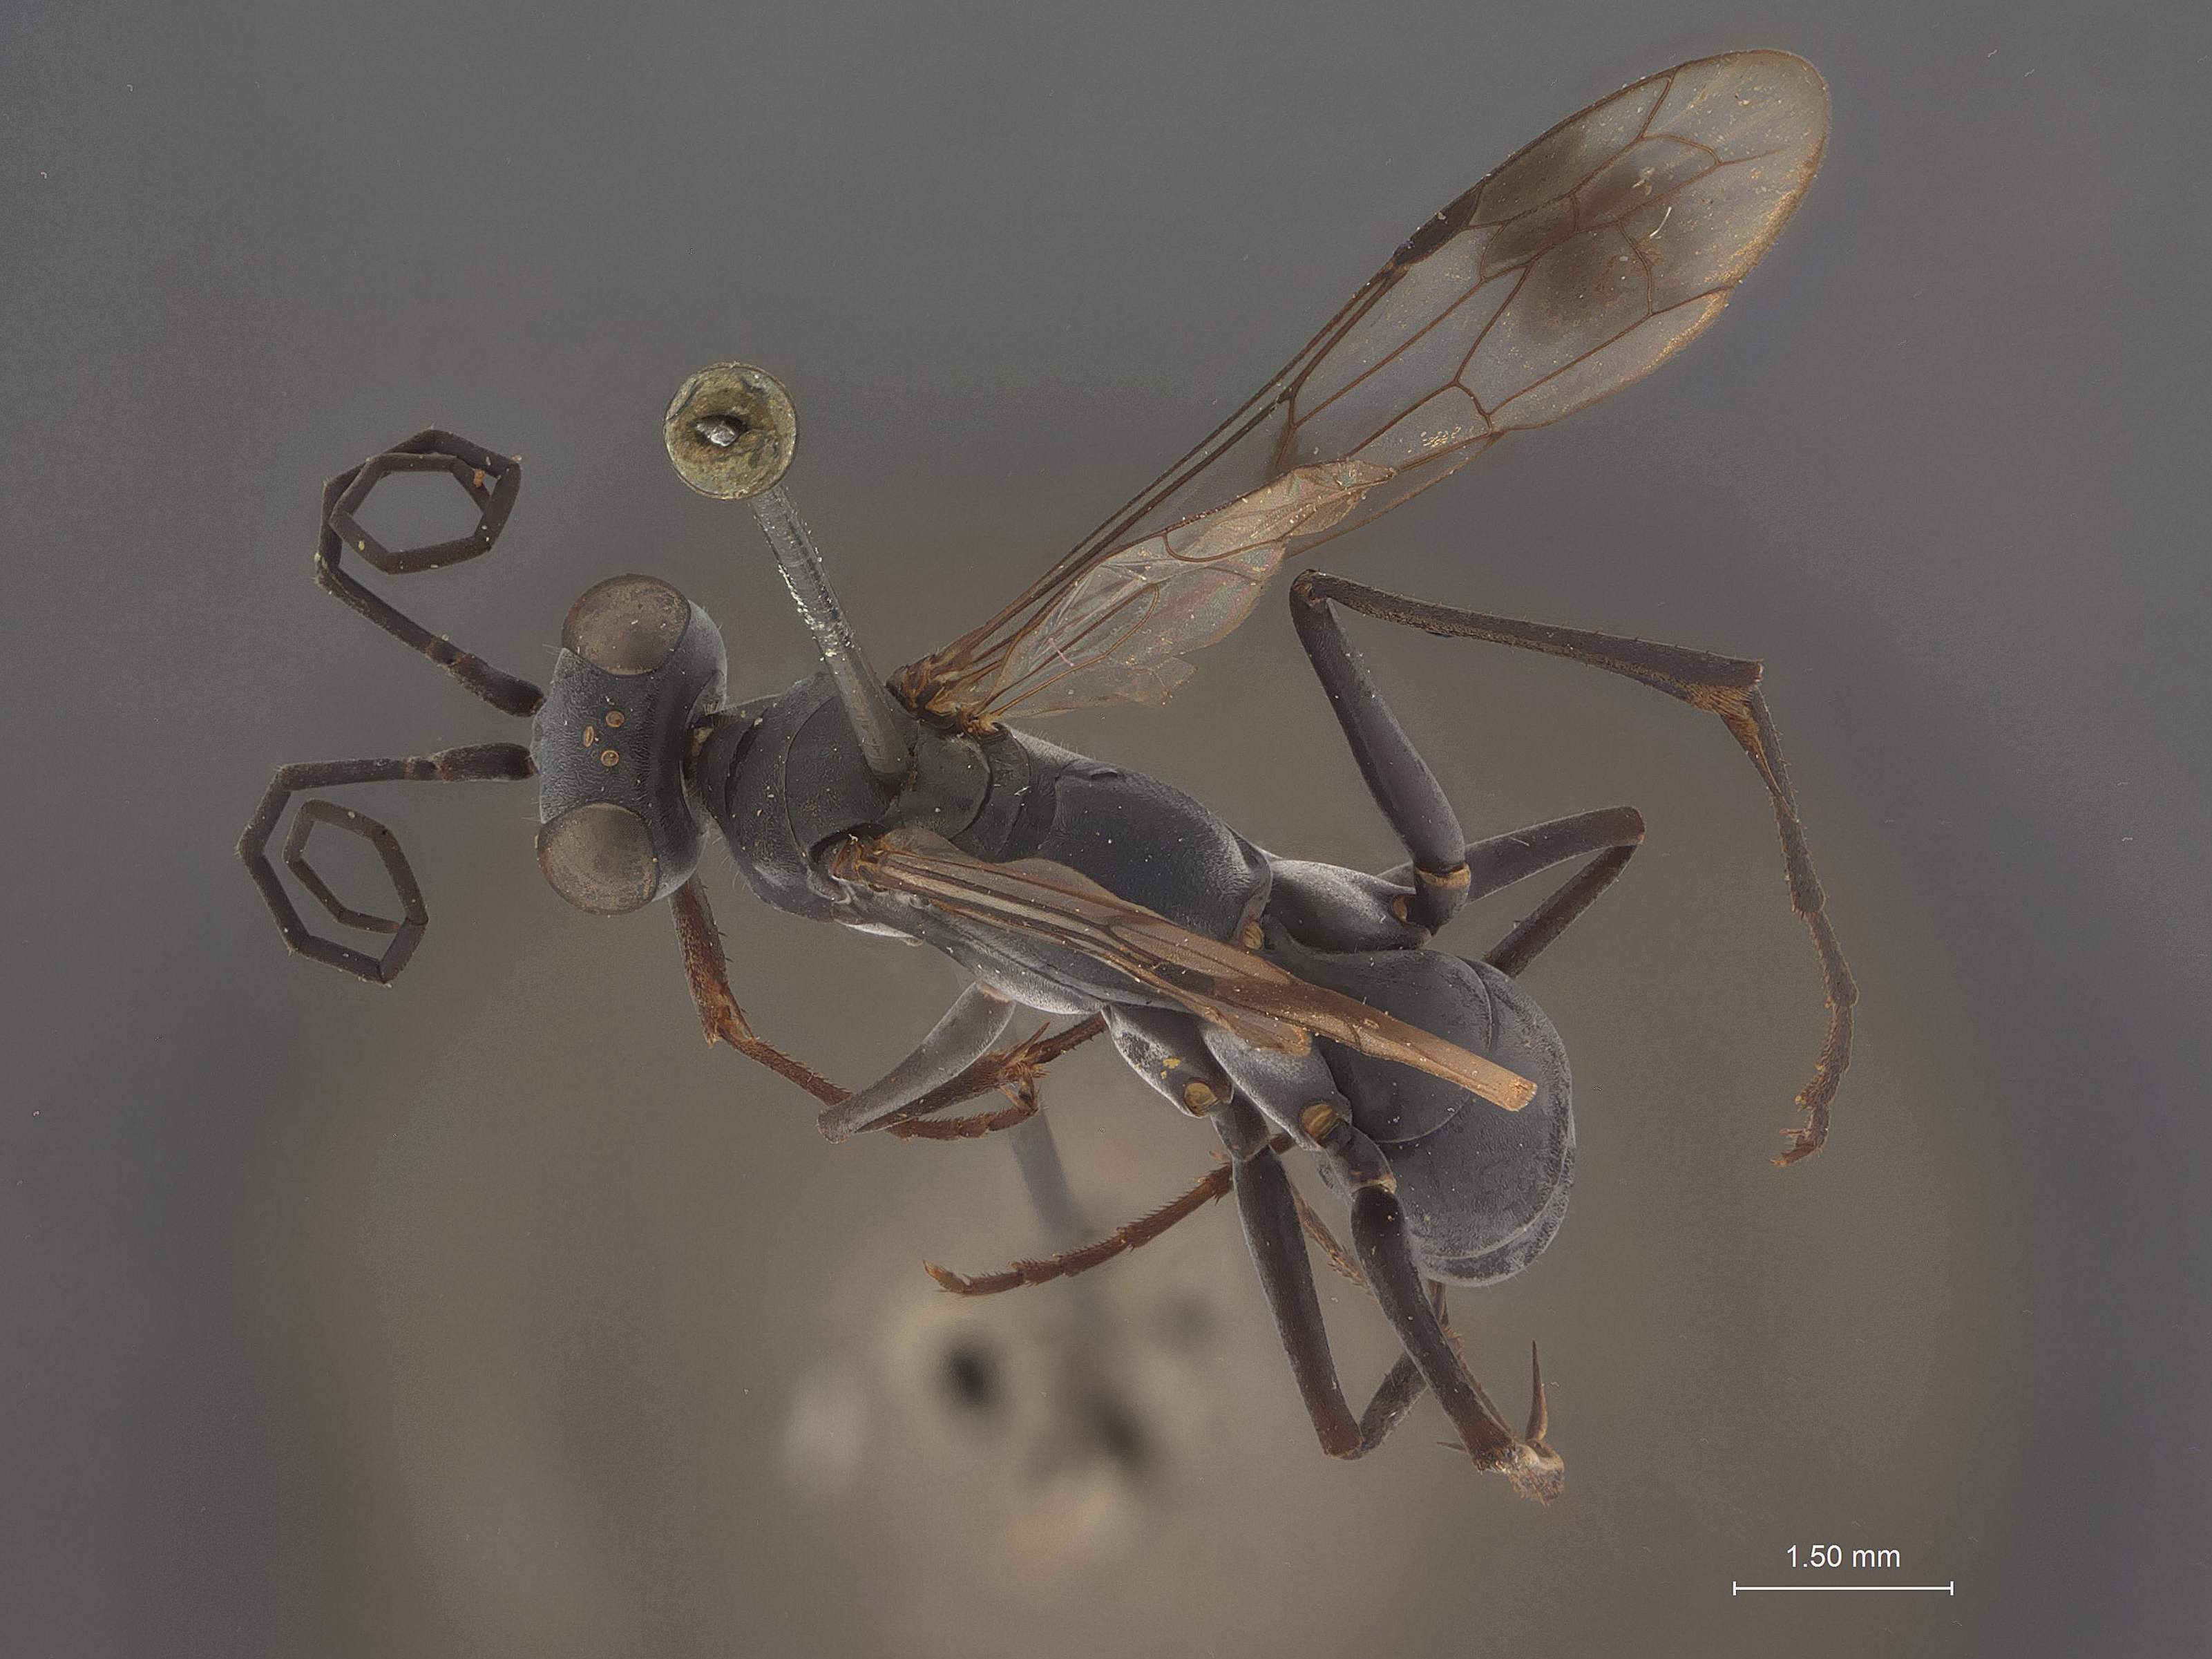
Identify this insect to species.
Phanagenia takasago
